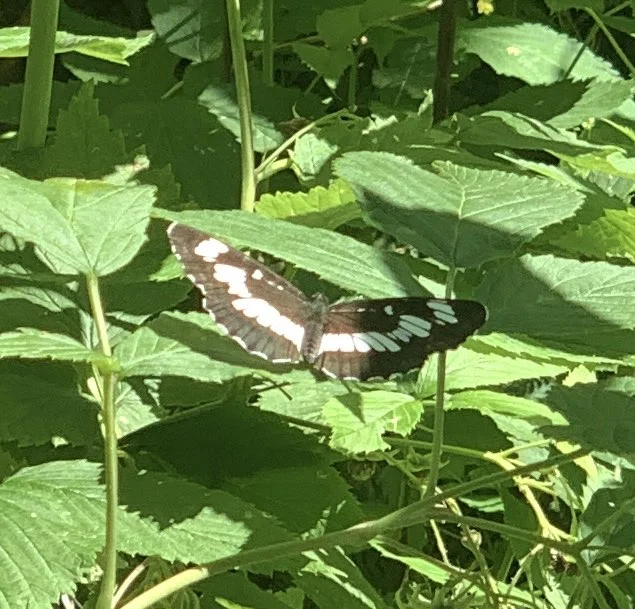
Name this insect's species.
Neptis rivularis
